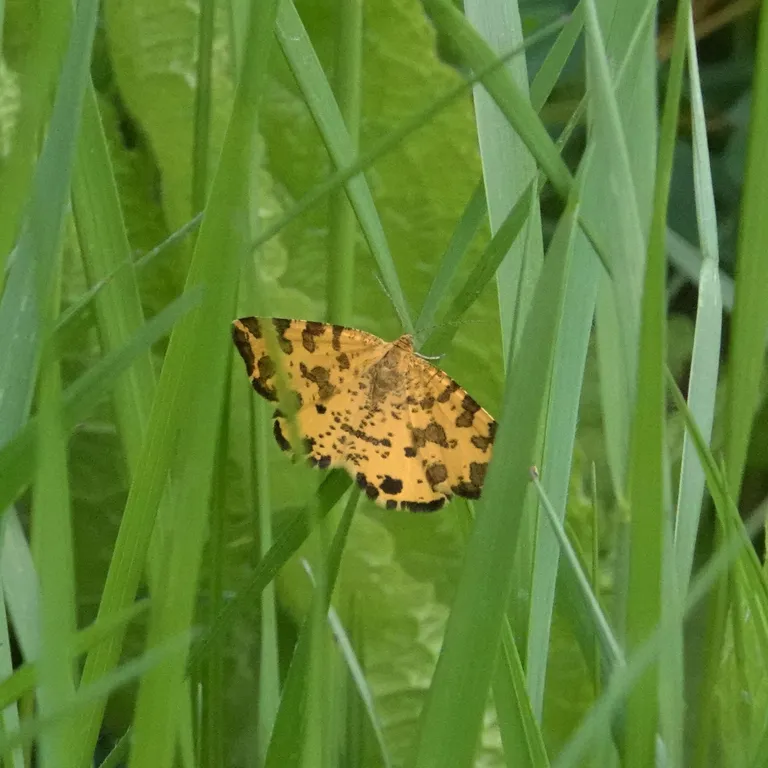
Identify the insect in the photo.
Pseudopanthera macularia
